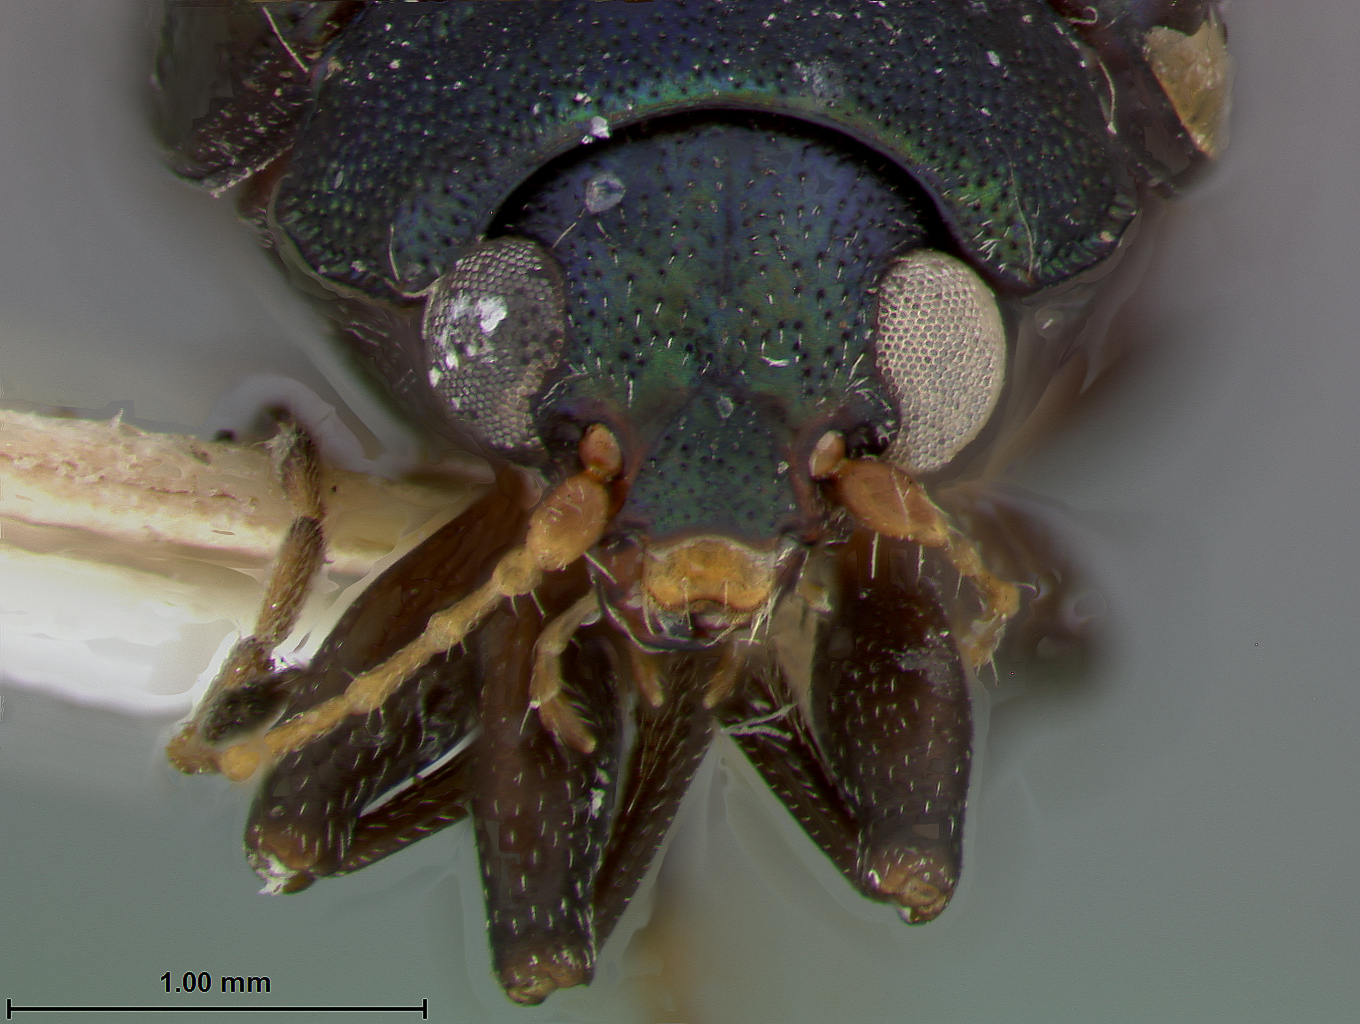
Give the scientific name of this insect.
Colaspis sanguinea
